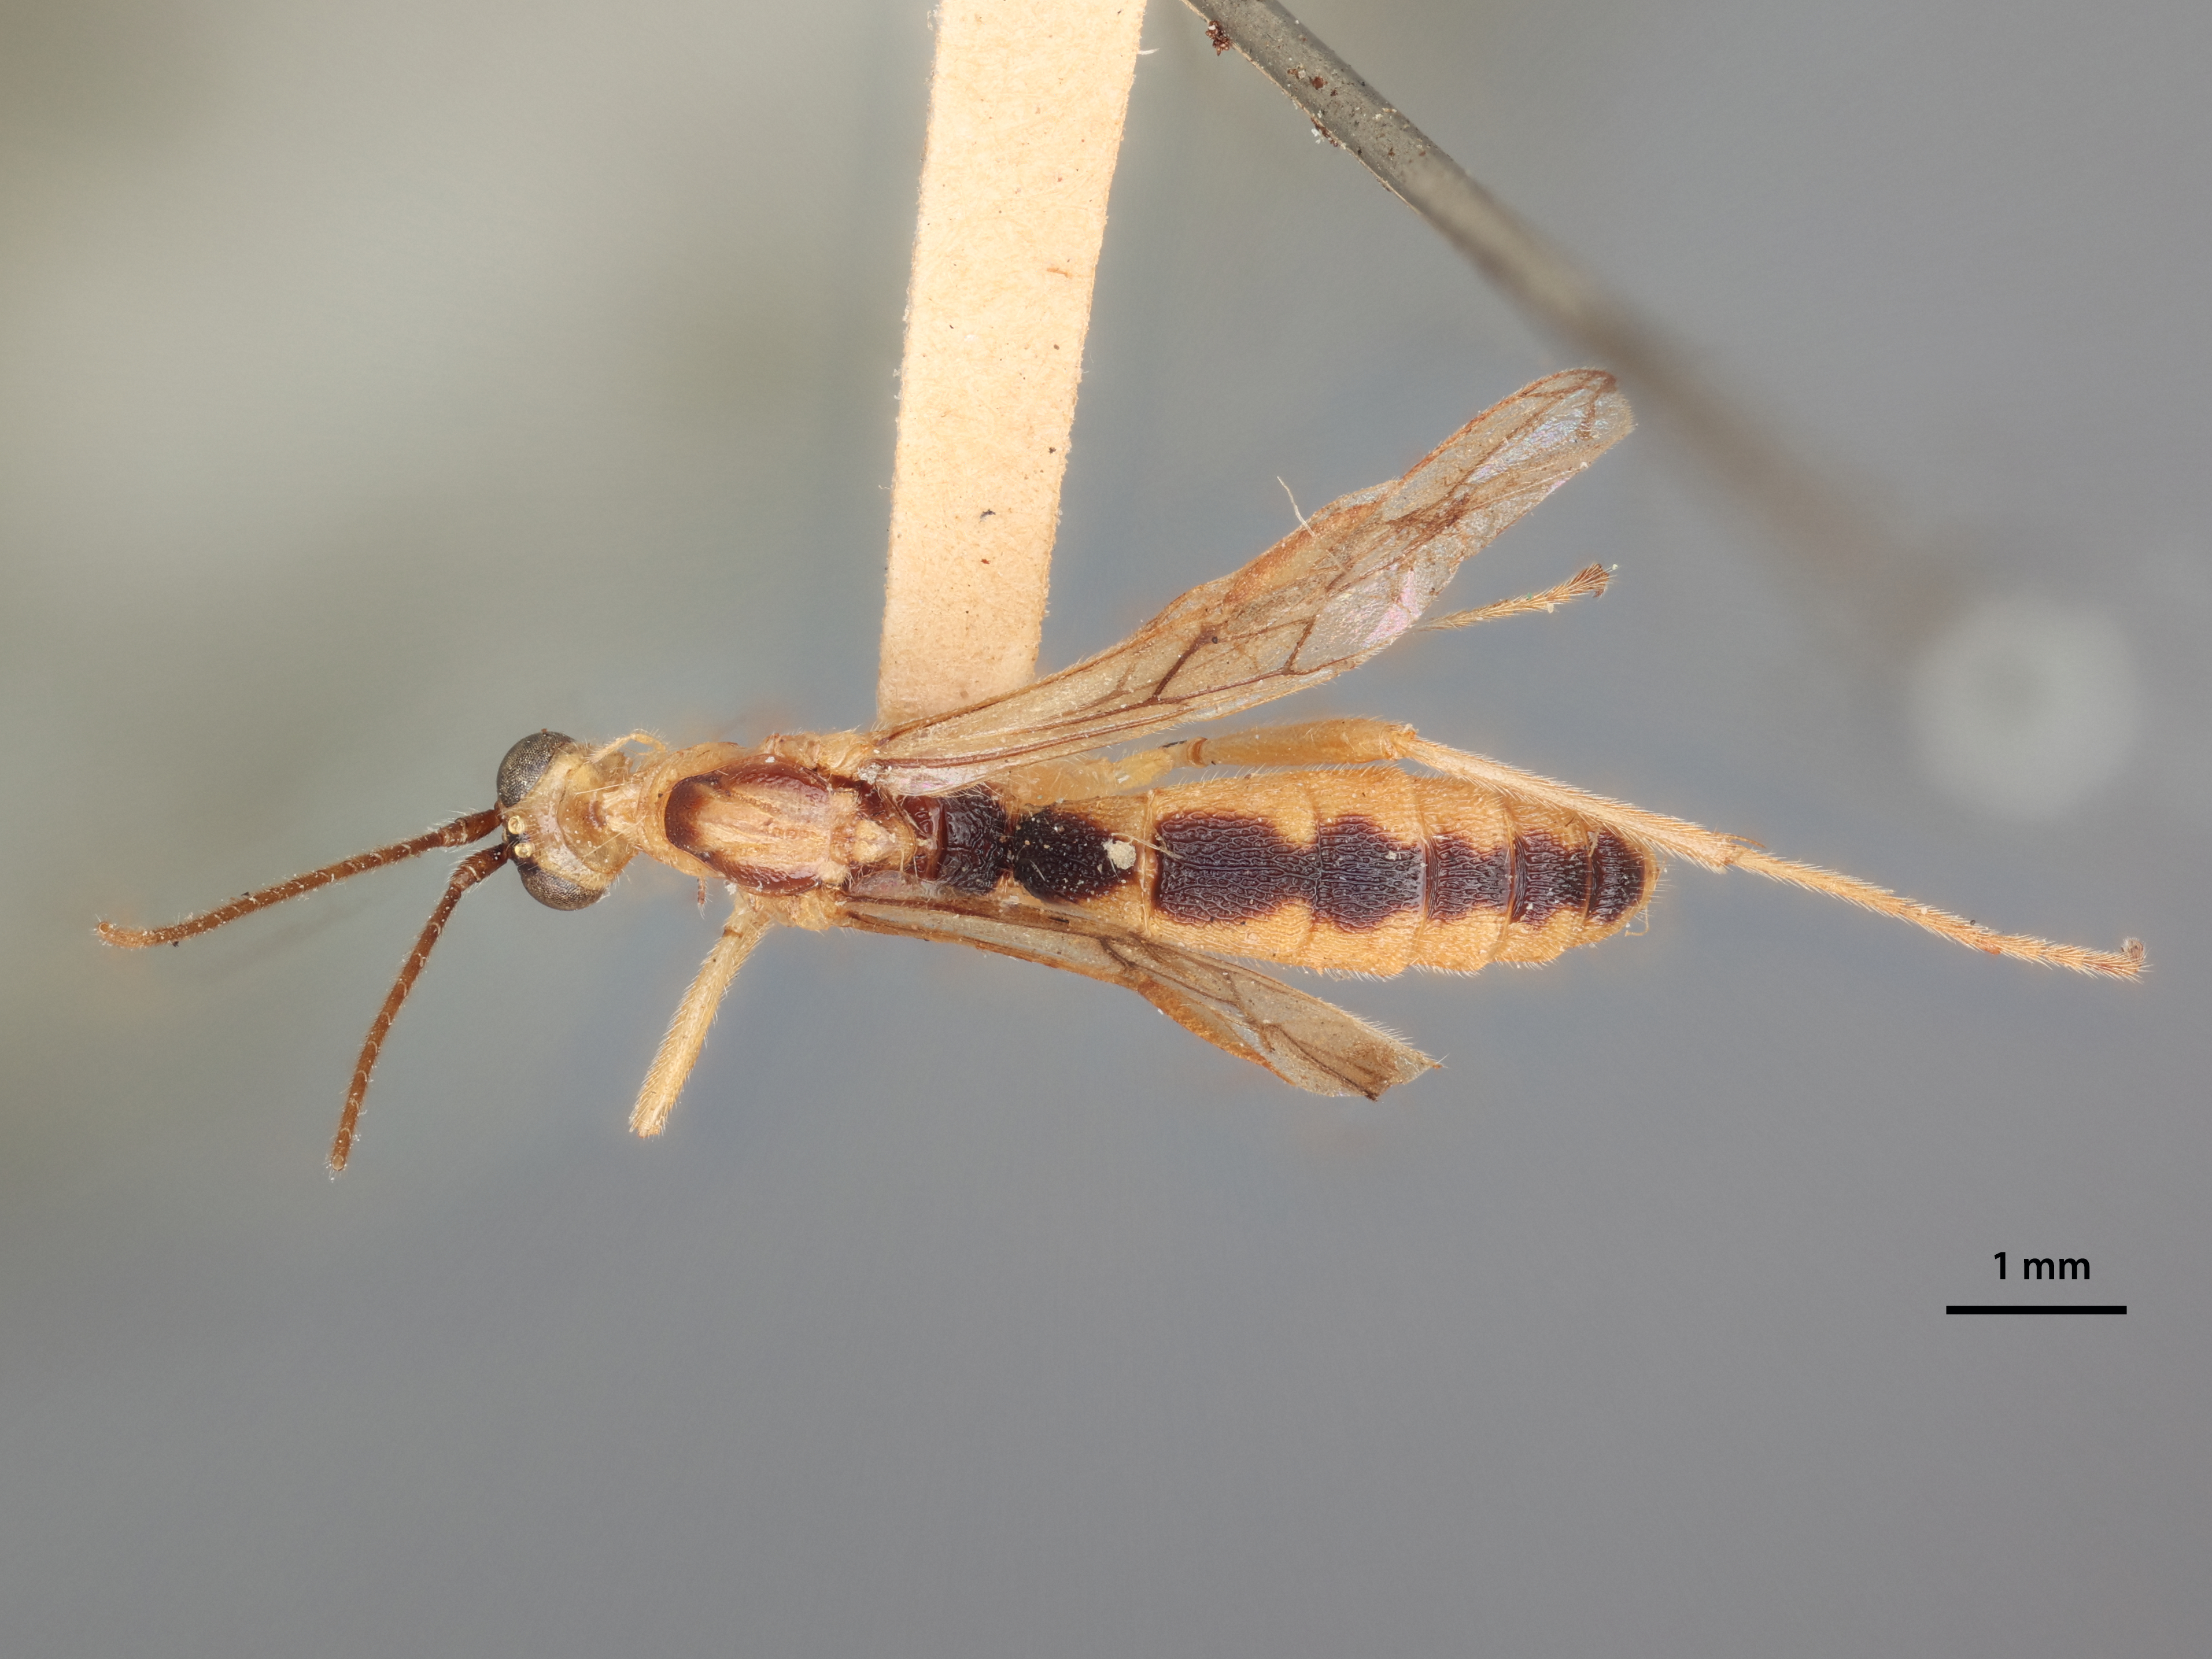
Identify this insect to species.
Macrostomionella similis
